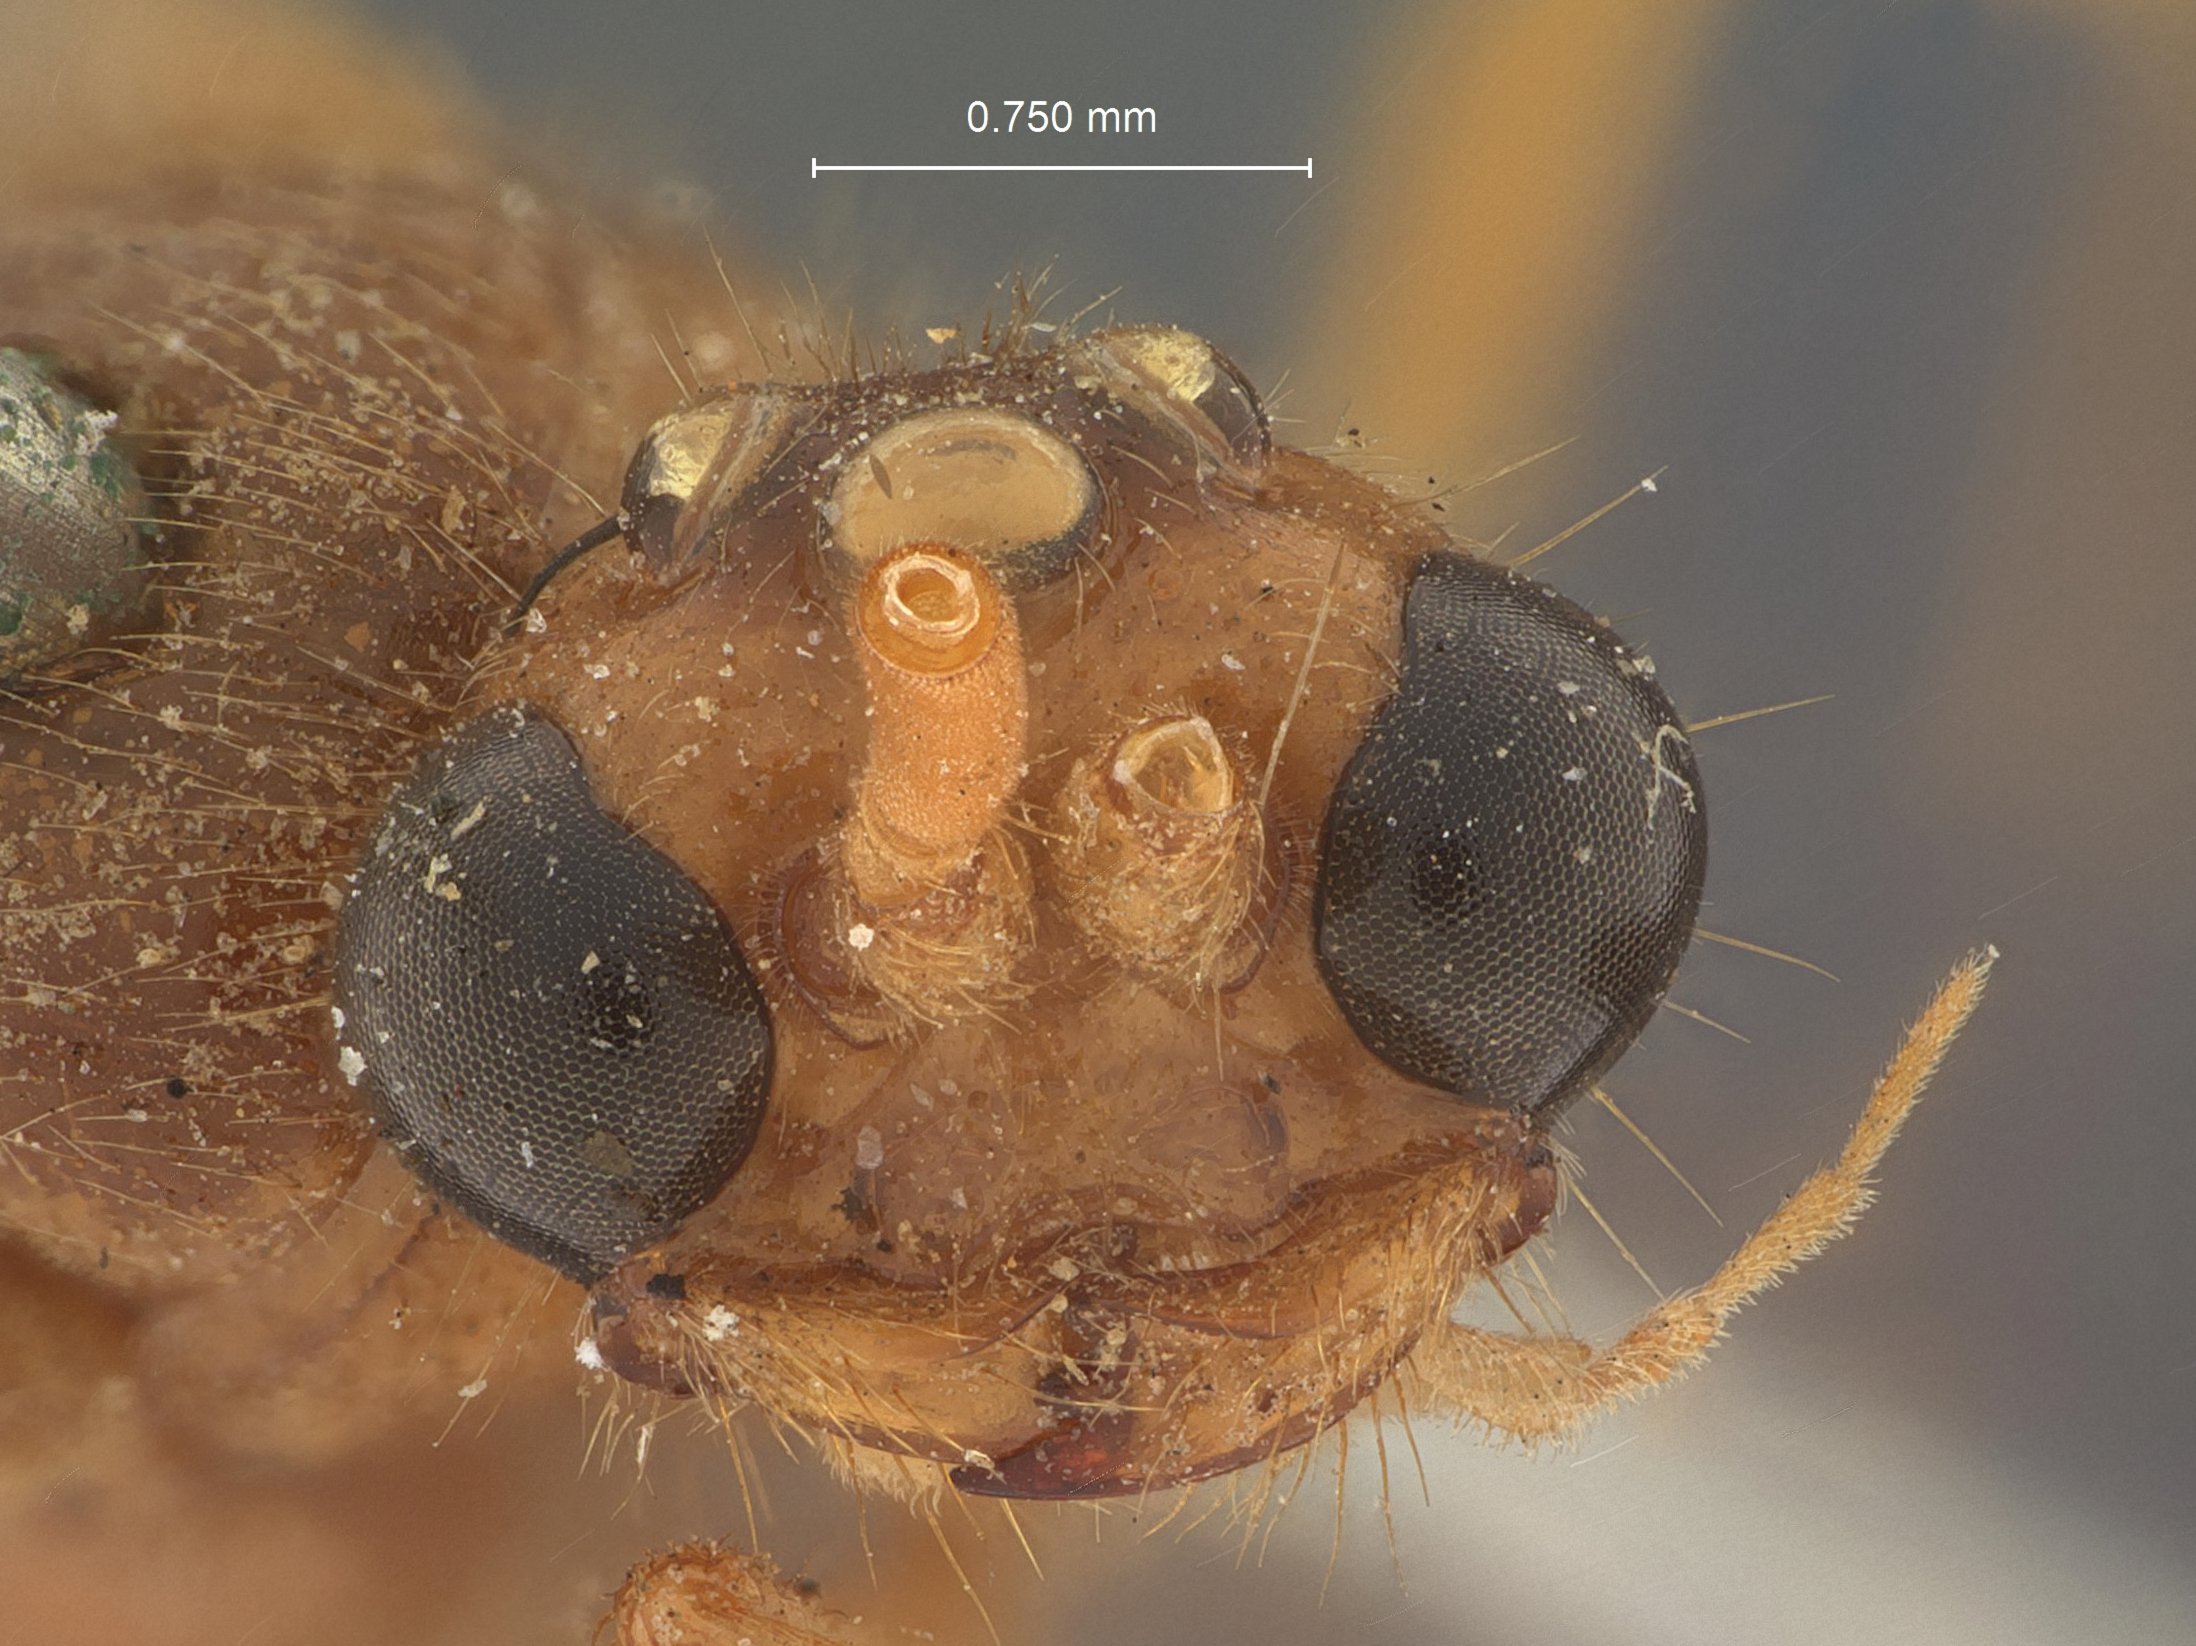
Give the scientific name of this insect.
Brachycistis inaequalis
